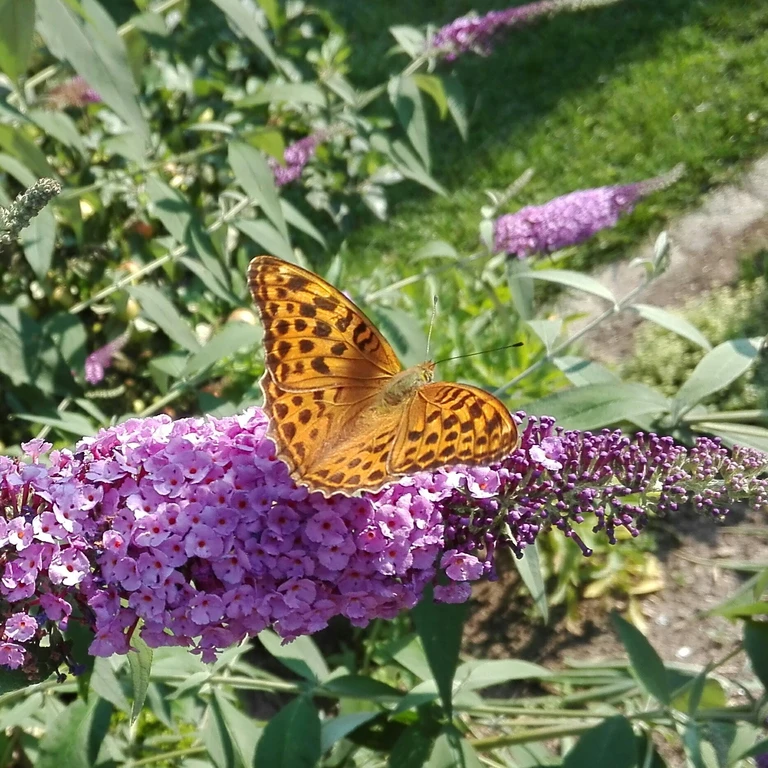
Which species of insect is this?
Argynnis paphia
